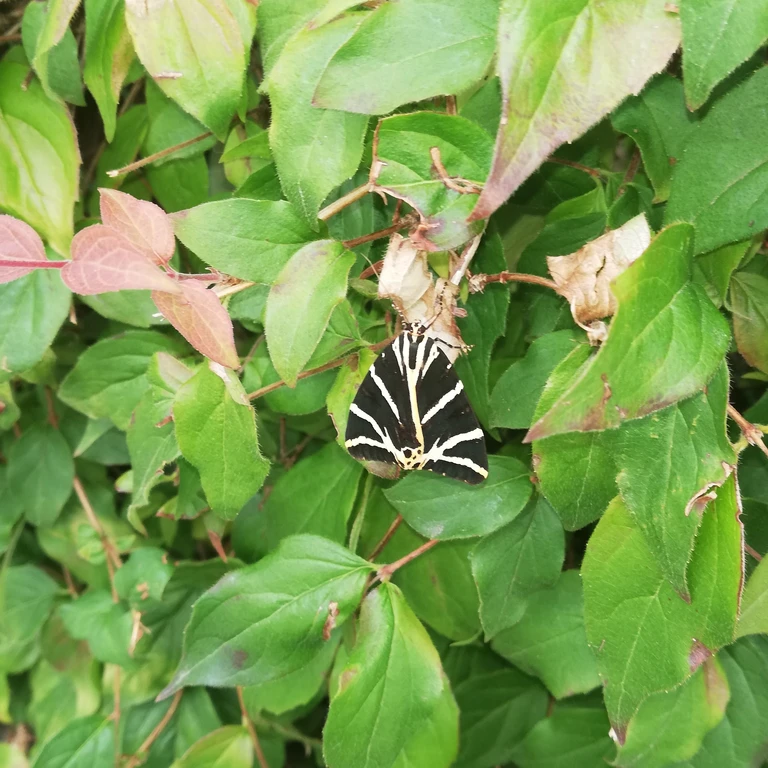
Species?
Euplagia quadripunctaria
